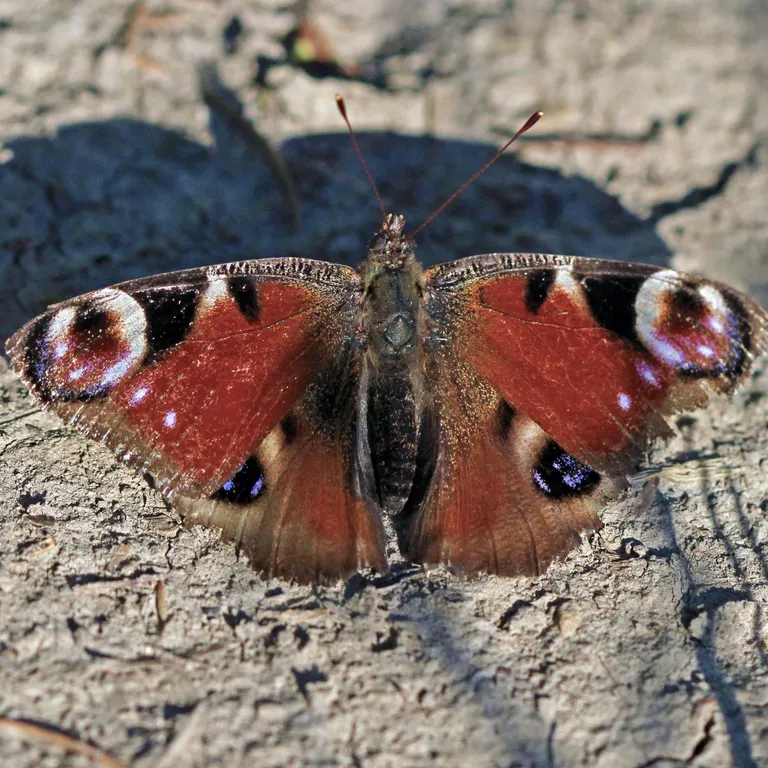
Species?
Aglais io
